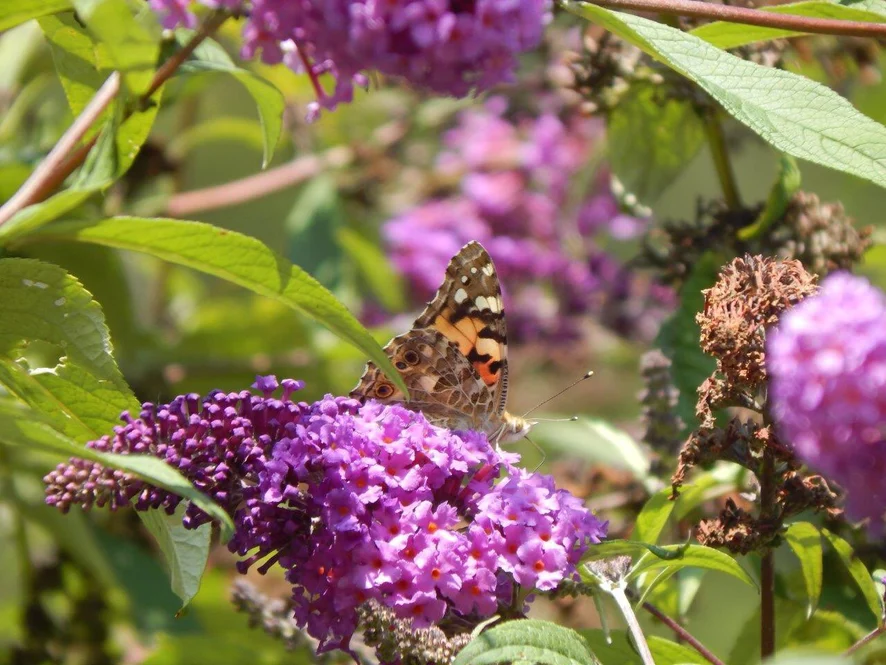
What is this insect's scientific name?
Vanessa cardui
